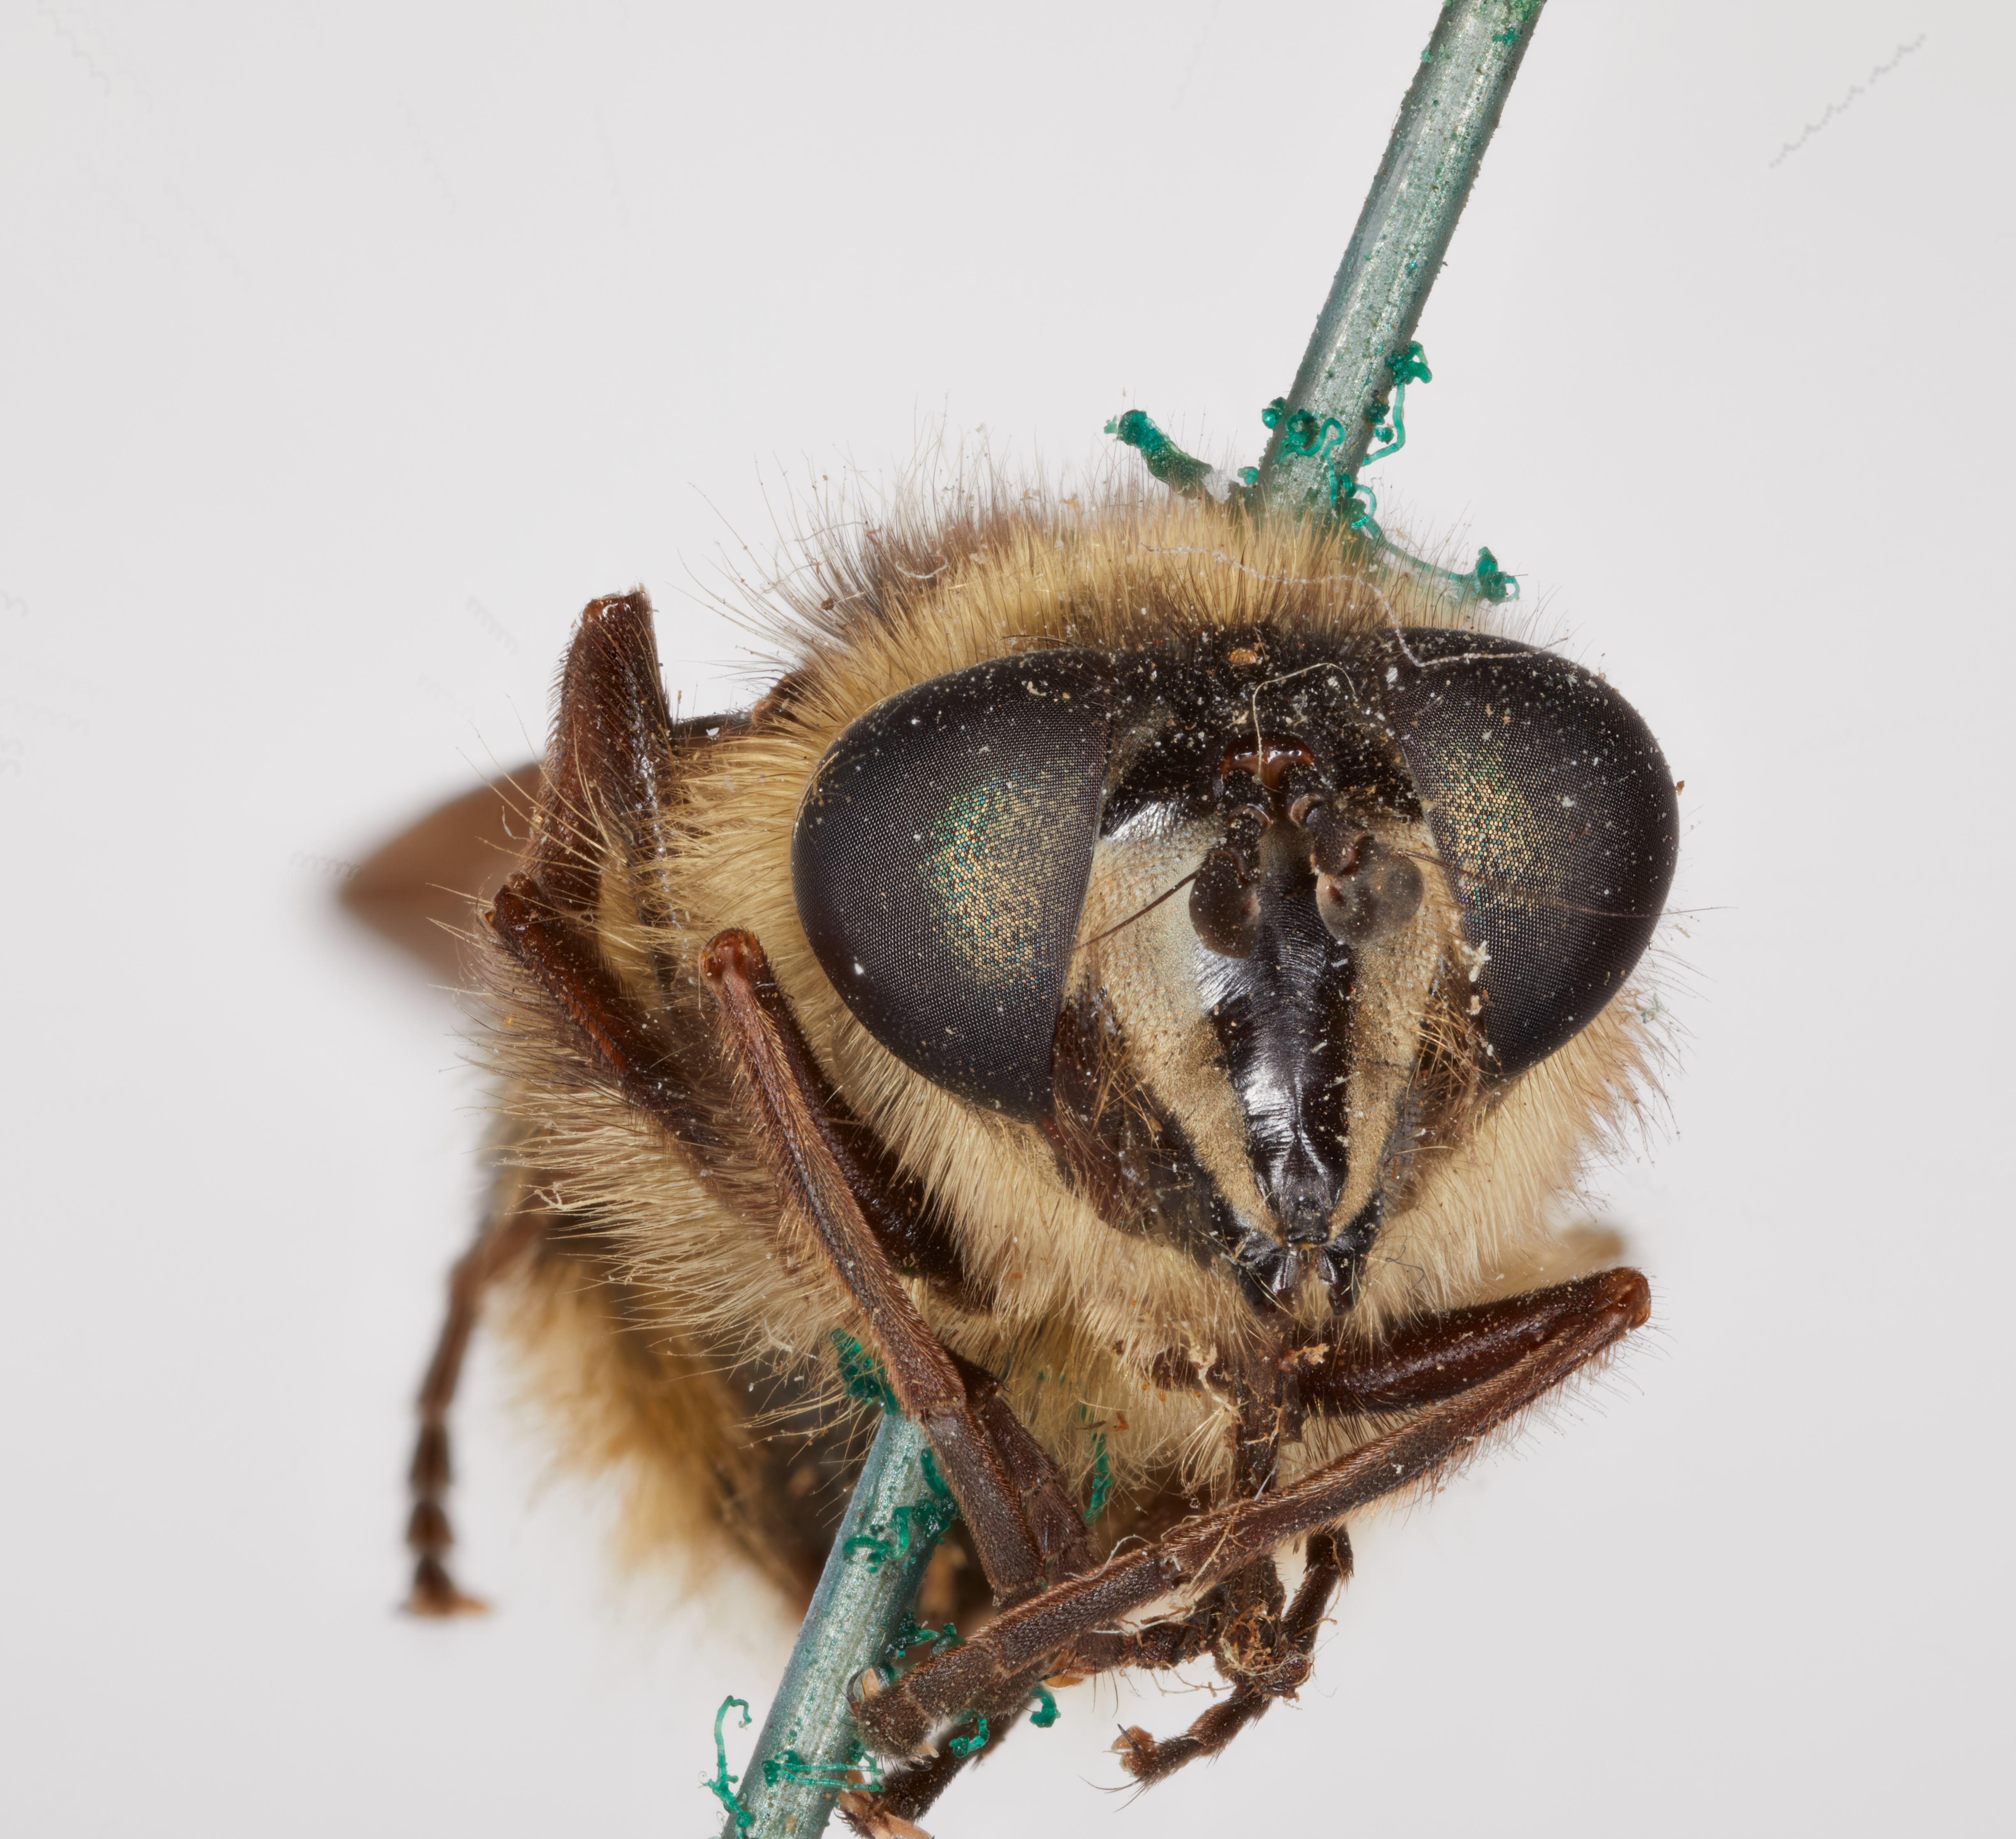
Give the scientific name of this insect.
Brachymyia nigripes
